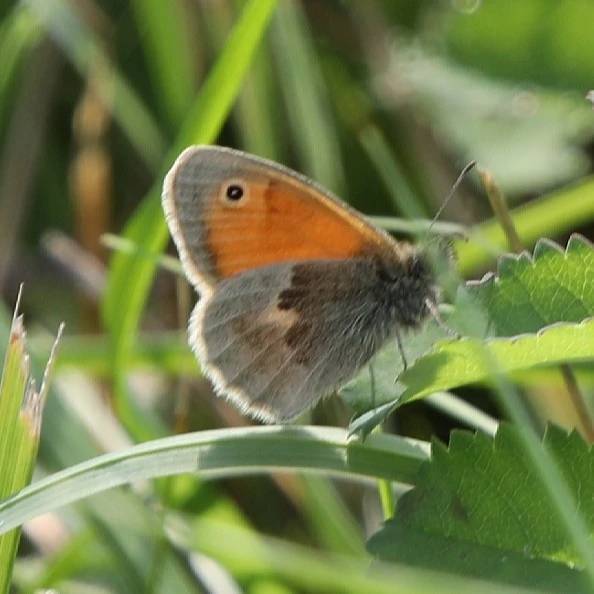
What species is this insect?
Coenonympha pamphilus
